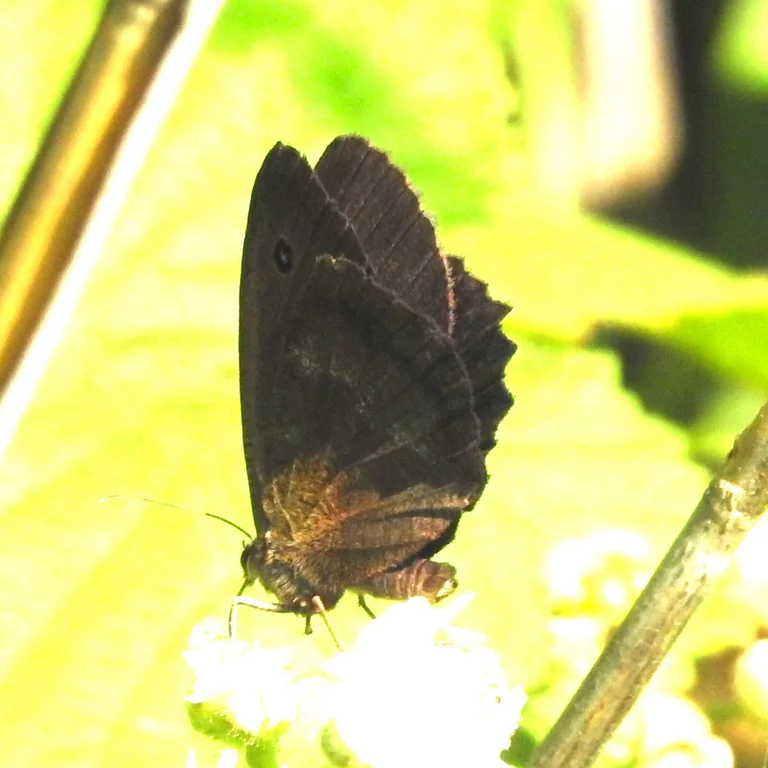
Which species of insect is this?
Minois dryas
